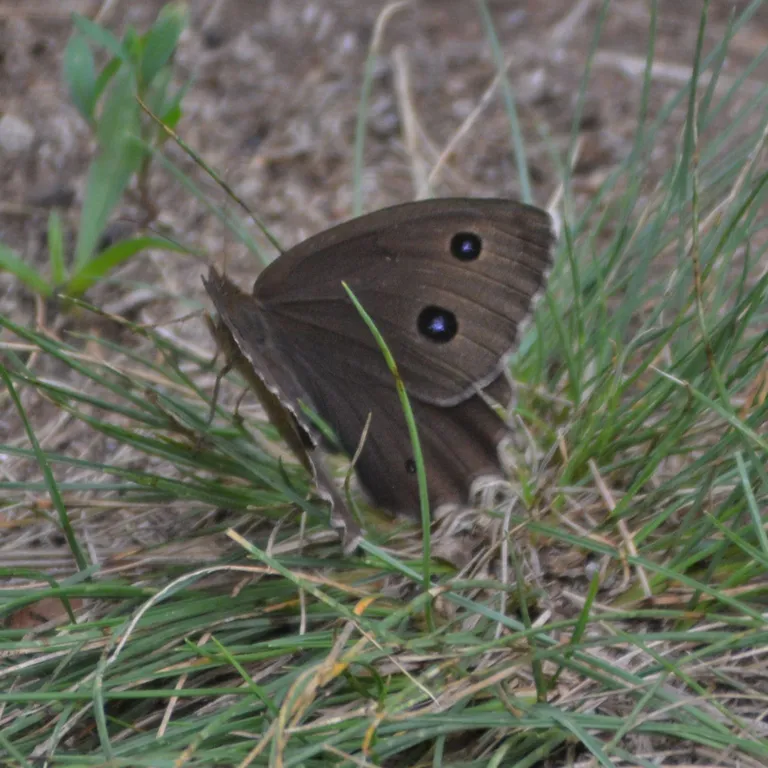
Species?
Minois dryas
